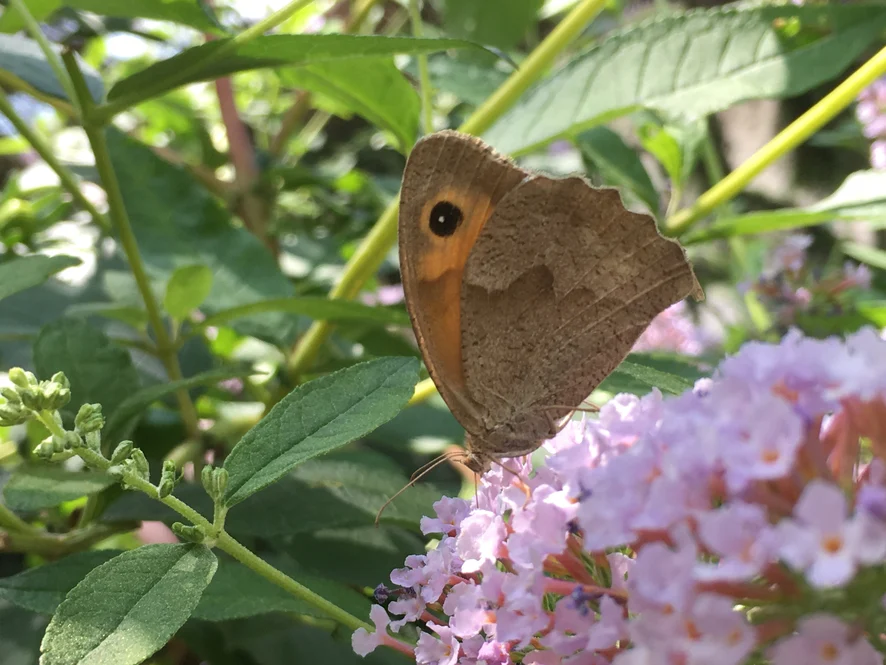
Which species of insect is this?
Maniola jurtina
